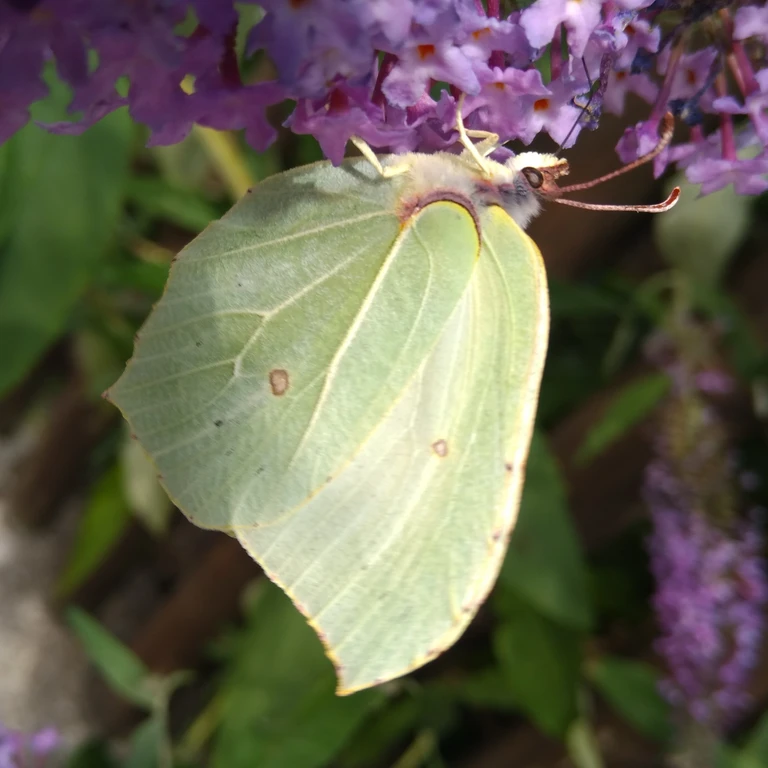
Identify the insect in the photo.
Gonepteryx rhamni
